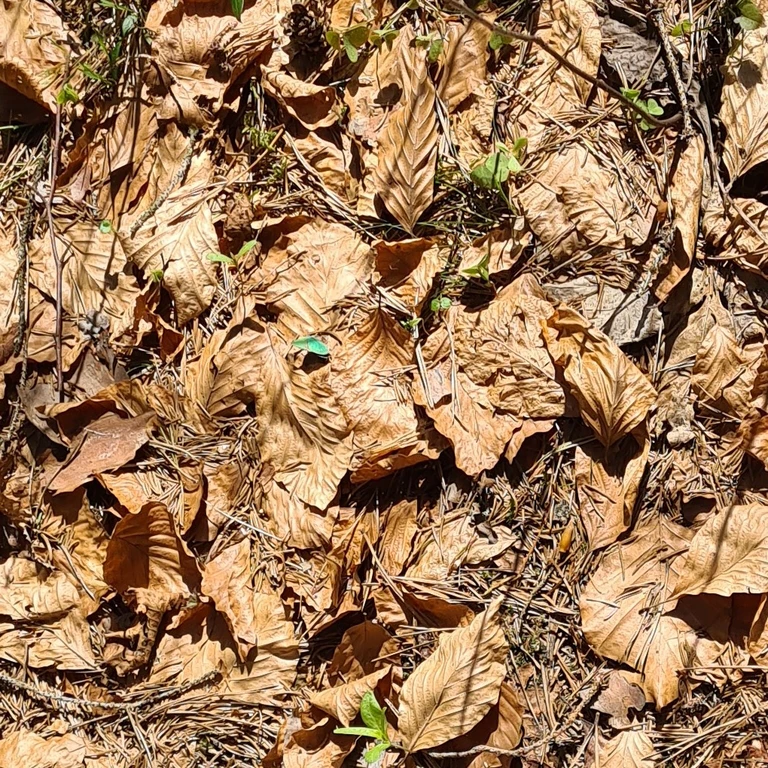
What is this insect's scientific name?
Callophrys rubi
